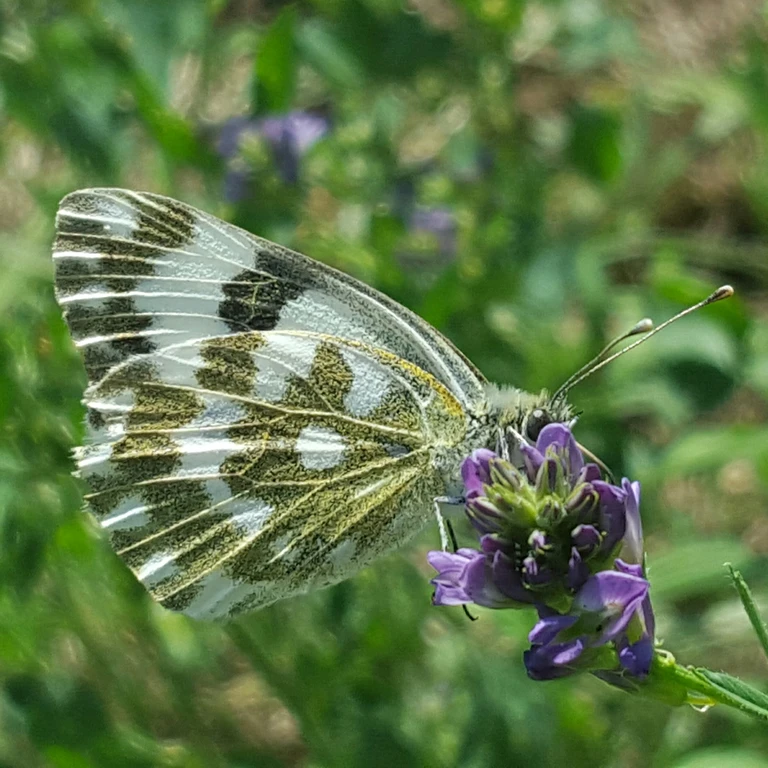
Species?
Pontia edusa
